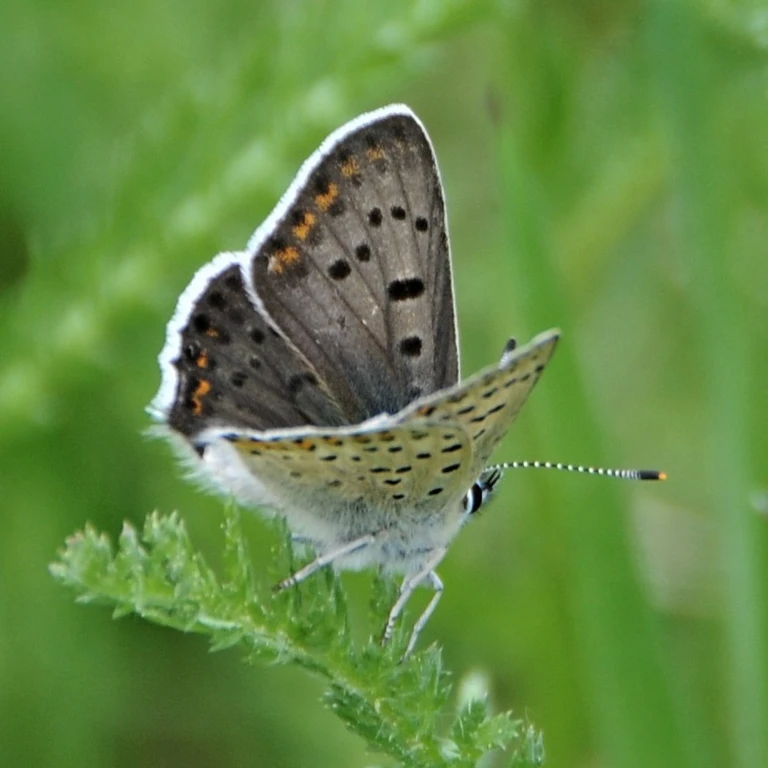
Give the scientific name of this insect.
Lycaena tityrus (also Loweia tityrus)
